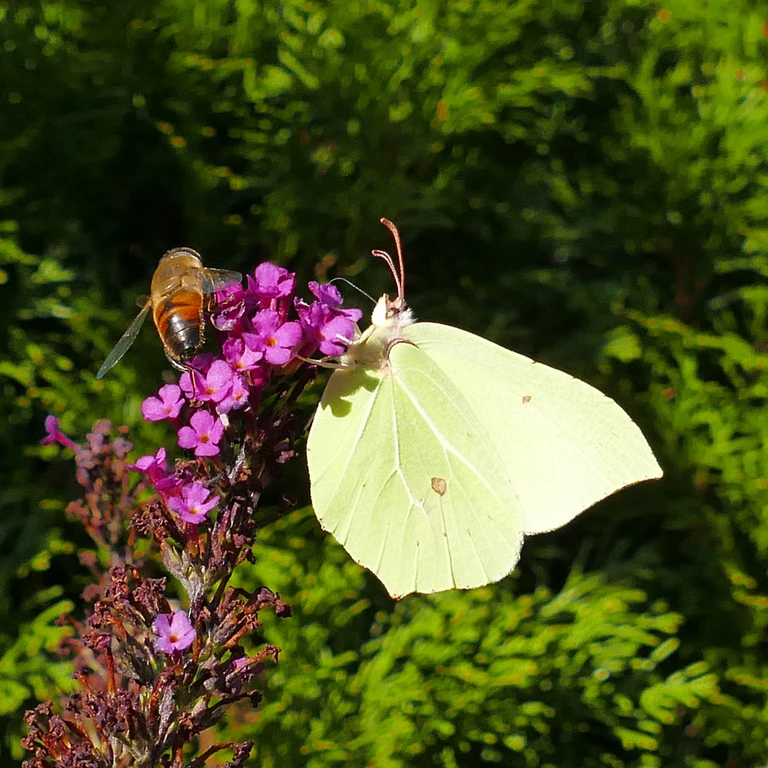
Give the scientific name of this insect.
Gonepteryx rhamni
